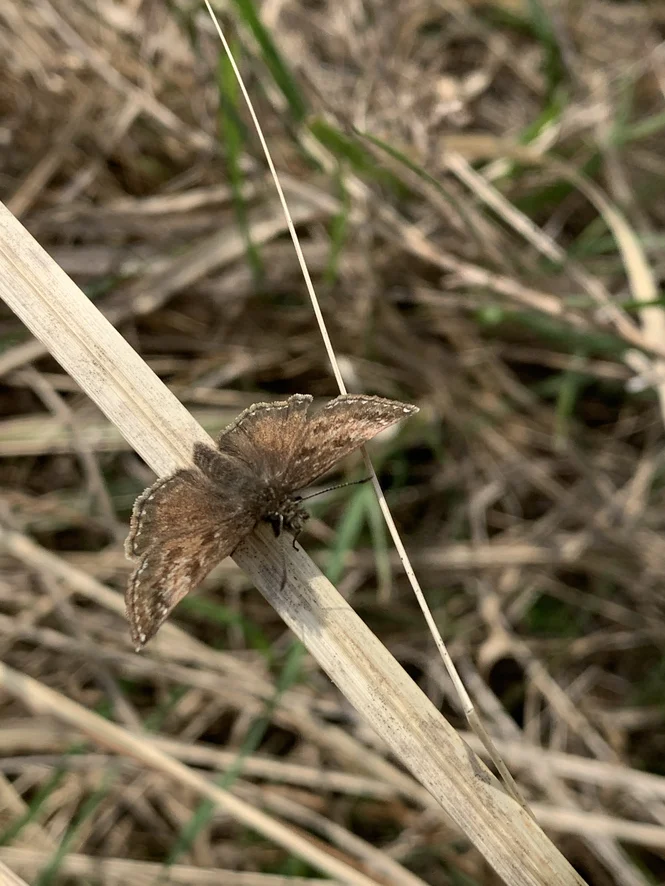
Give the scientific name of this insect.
Erynnis tages
